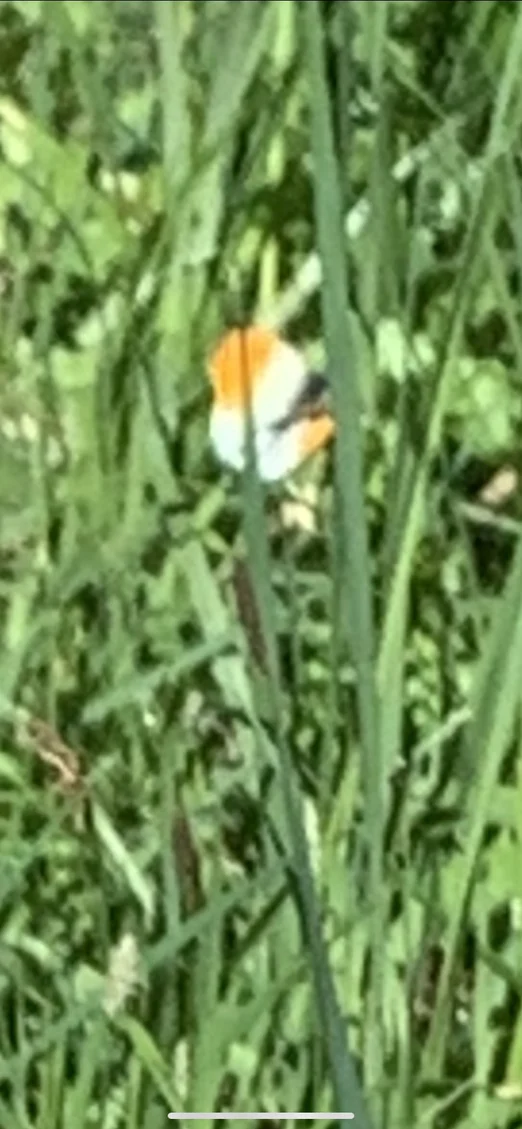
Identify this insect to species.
Anthocharis cardamines
